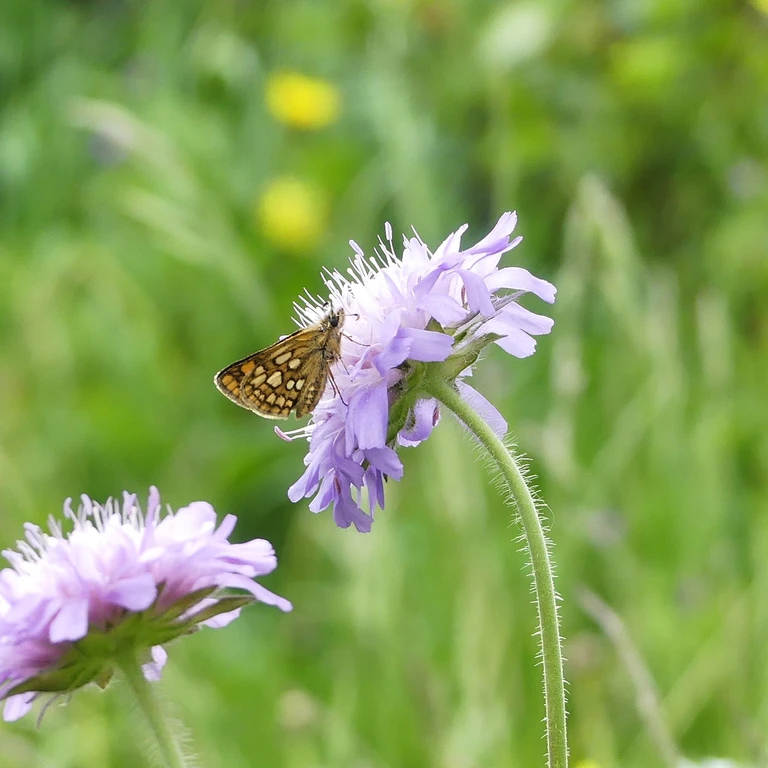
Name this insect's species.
Carterocephalus palaemon
